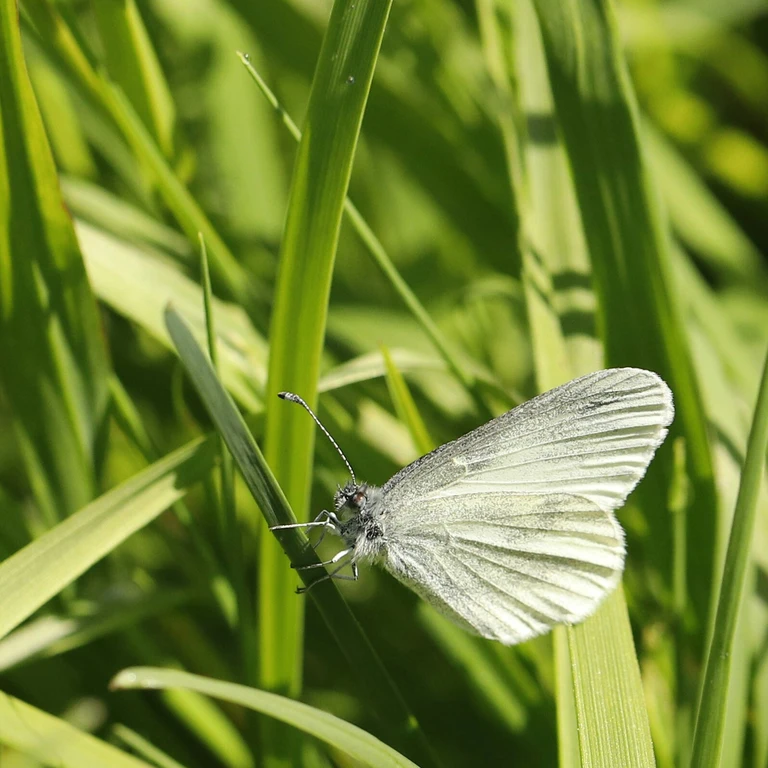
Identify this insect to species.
Leptidea sinapis/juvernica
